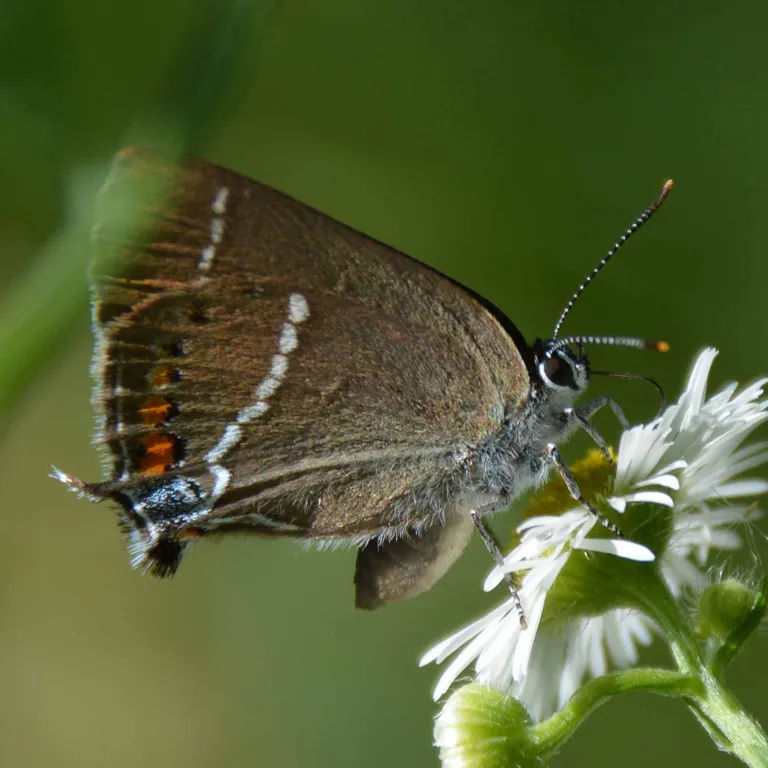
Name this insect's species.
Satyrium spini (also Tuttiola spini)
